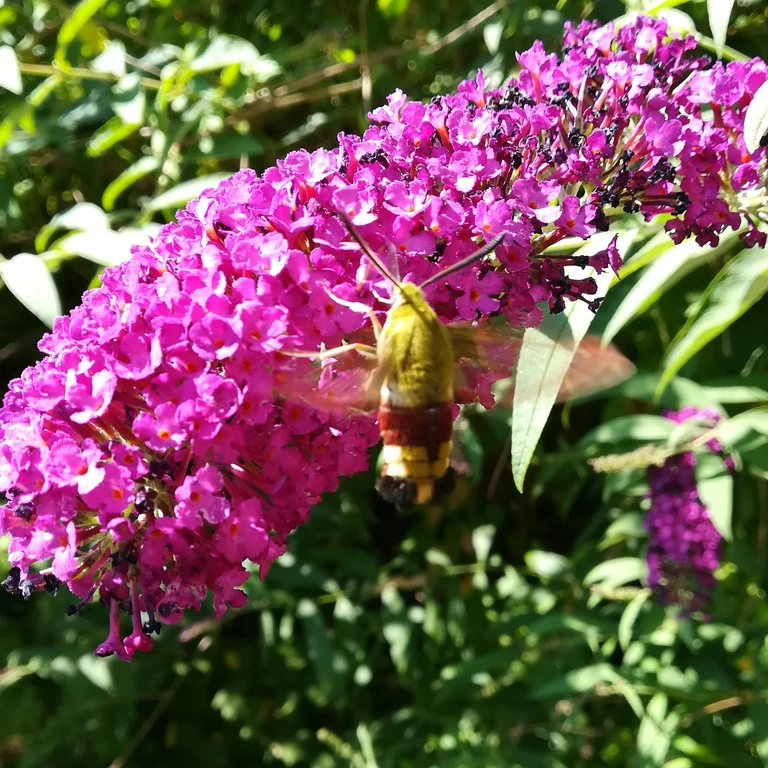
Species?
Hemaris fuciformis
